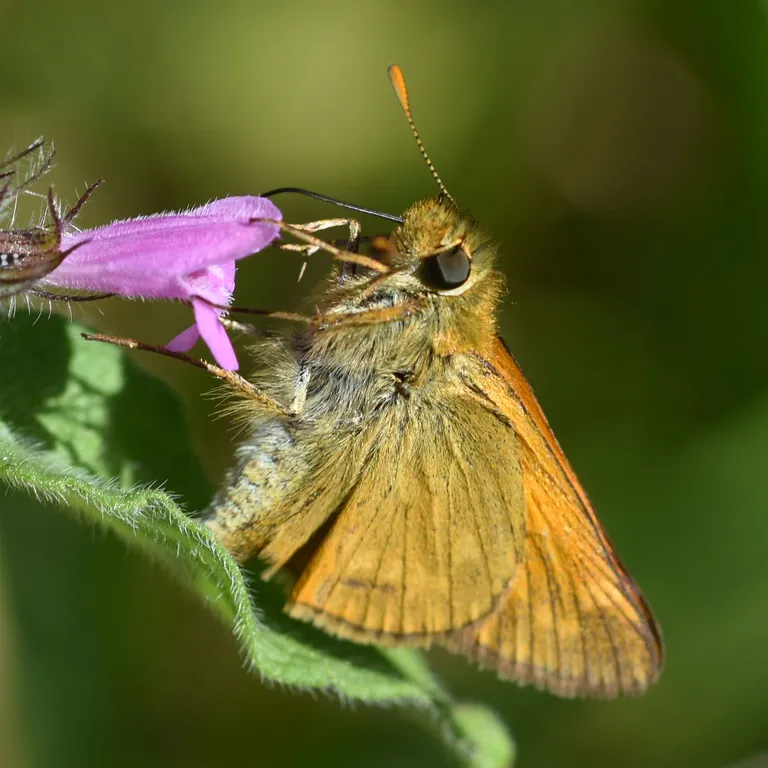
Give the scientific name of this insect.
Ochlodes sylvanus (also Ochlodes venata)
